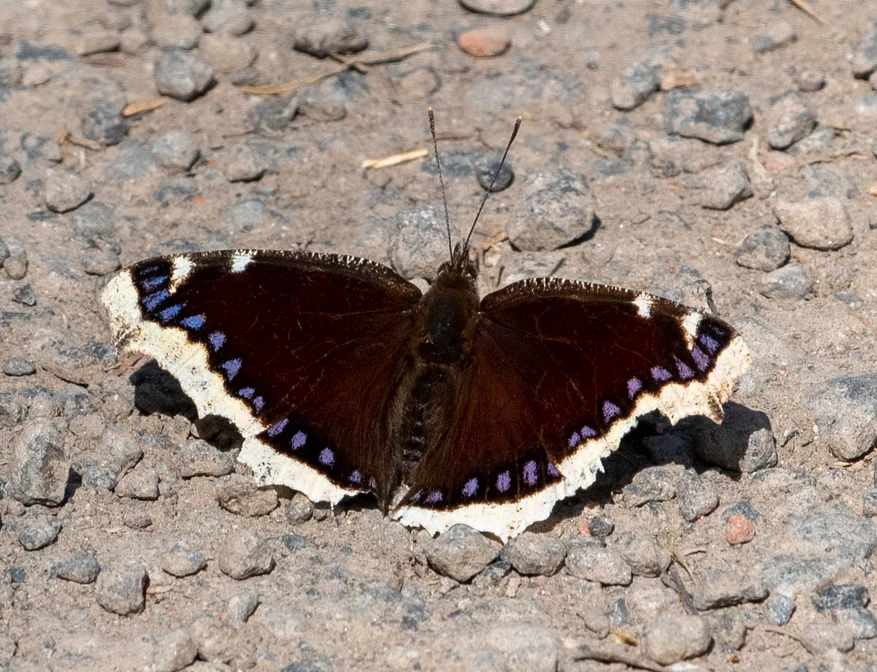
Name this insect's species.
Nymphalis antiopa
